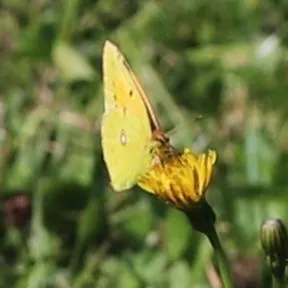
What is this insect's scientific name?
Colias croceus
